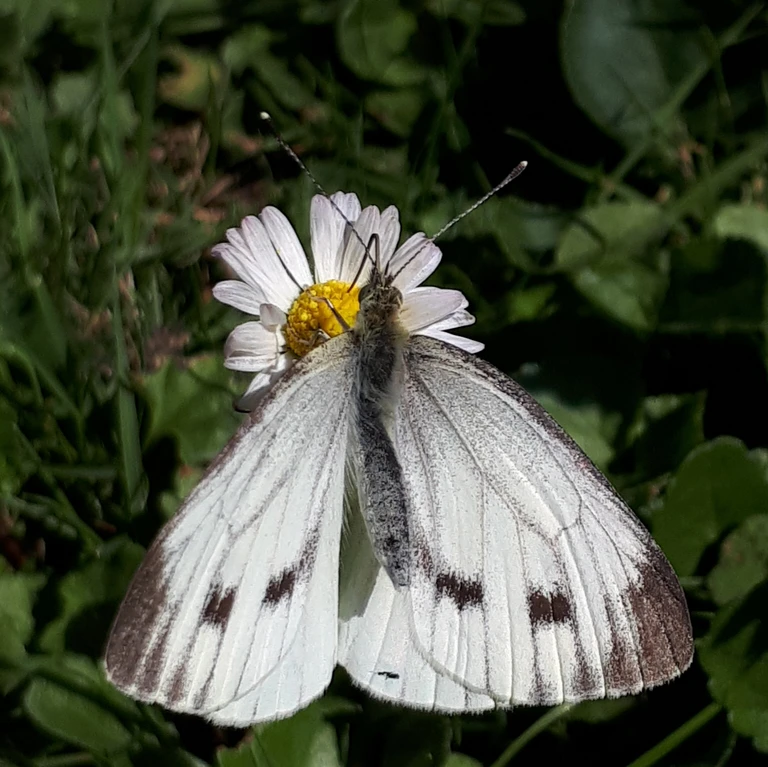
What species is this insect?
Pieris napi
